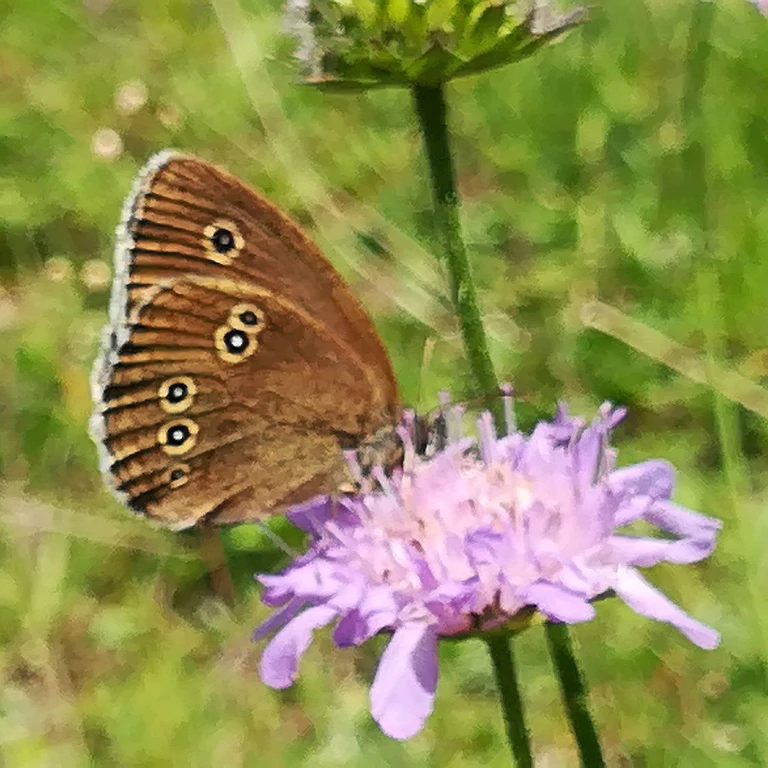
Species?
Aphantopus hyperantus
